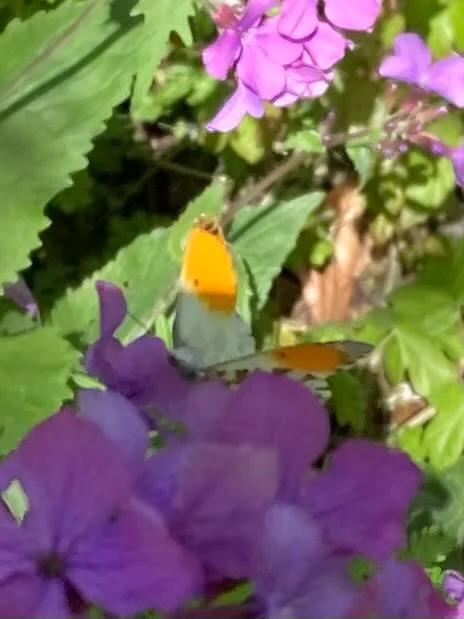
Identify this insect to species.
Anthocharis cardamines
